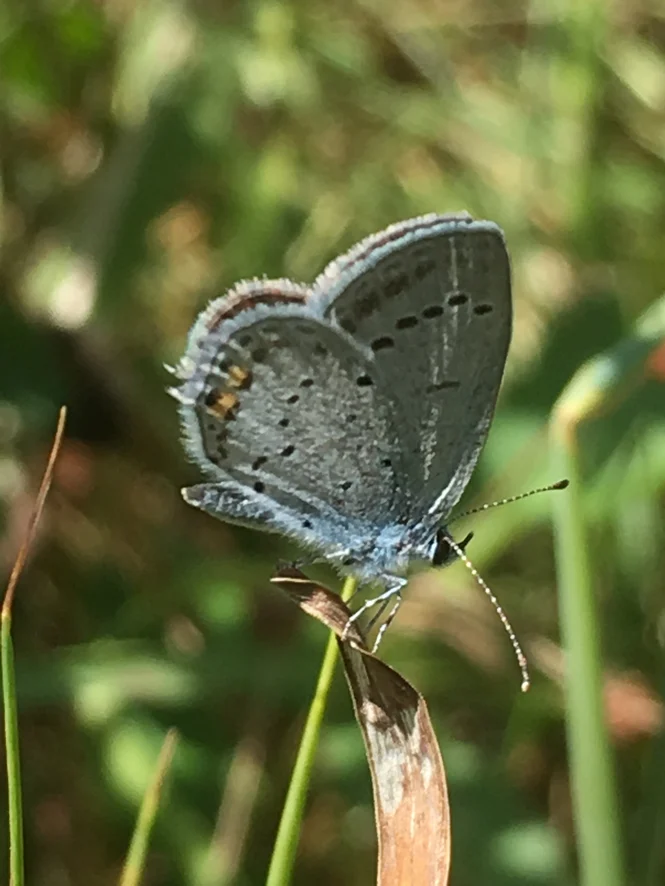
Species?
Cupido argiades (also Elkalyce argiades)
